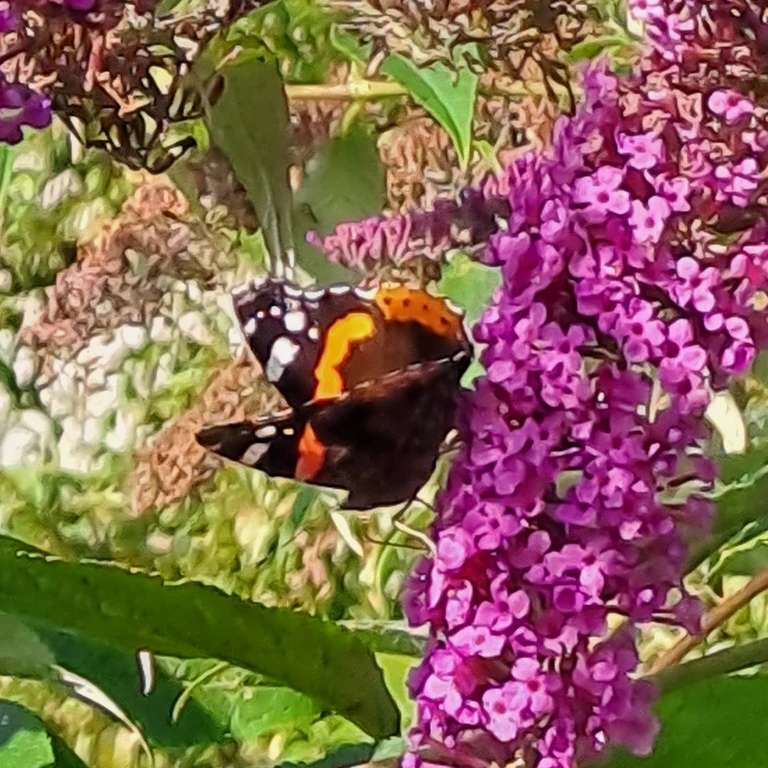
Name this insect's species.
Vanessa atalanta
